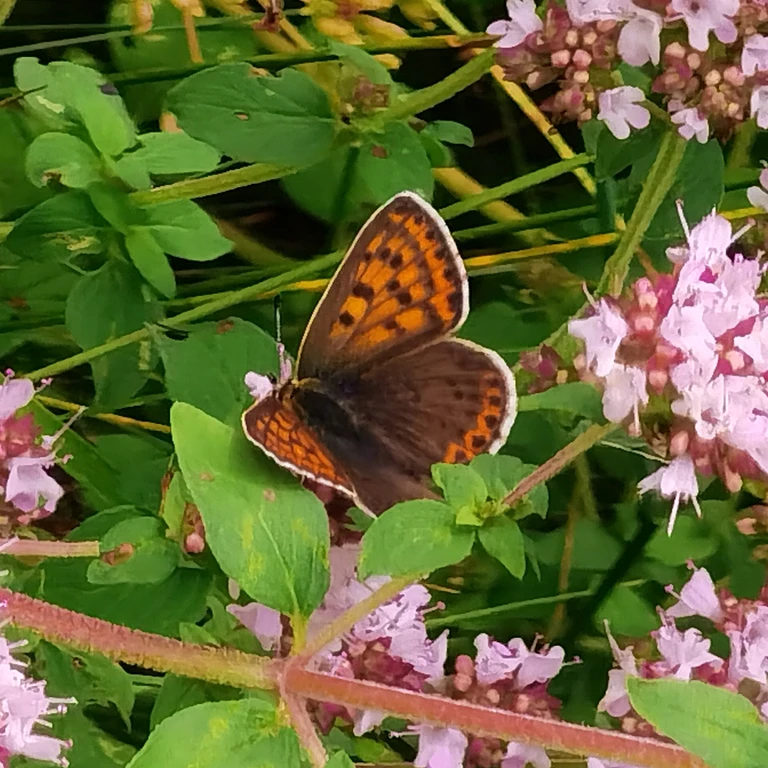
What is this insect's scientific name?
Lycaena tityrus (also Loweia tityrus)
